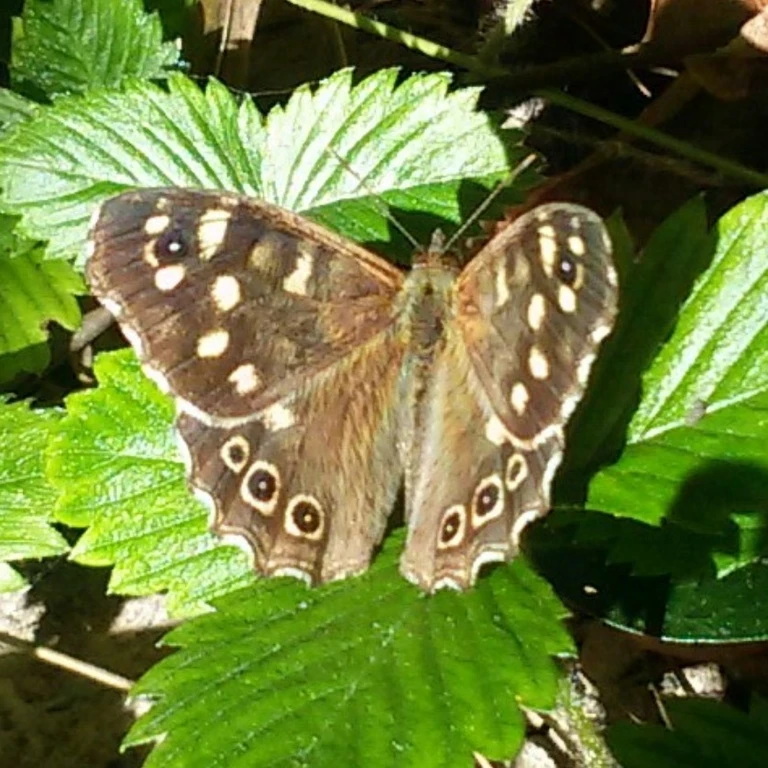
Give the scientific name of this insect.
Pararge aegeria
